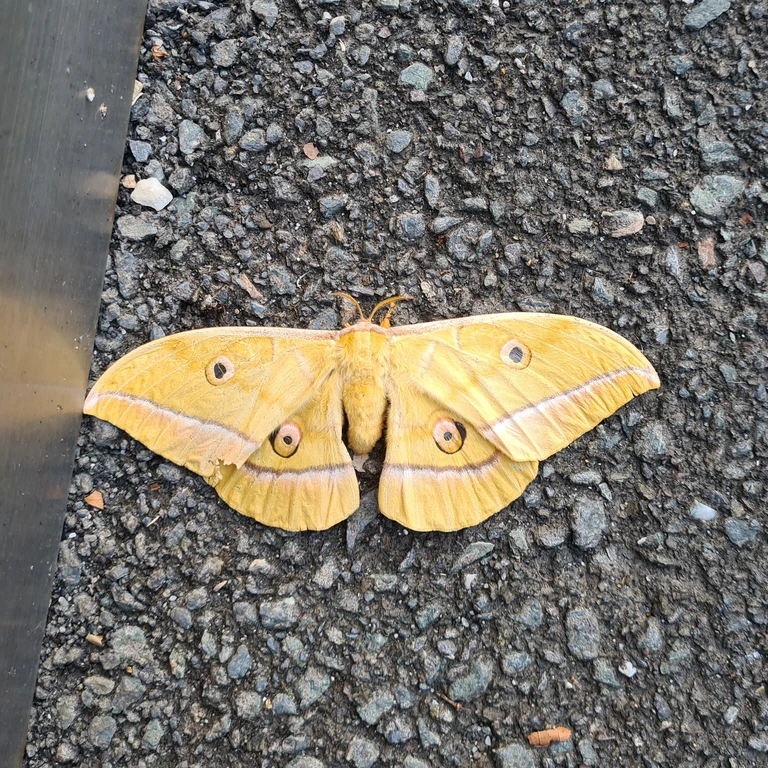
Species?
Antheraea yamamai
